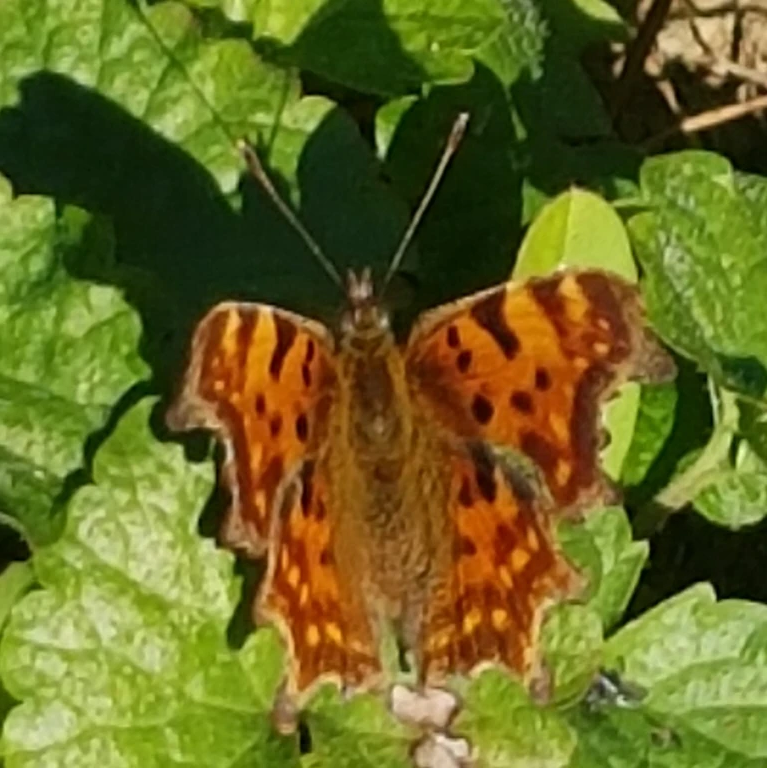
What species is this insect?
Polygonia c-album
